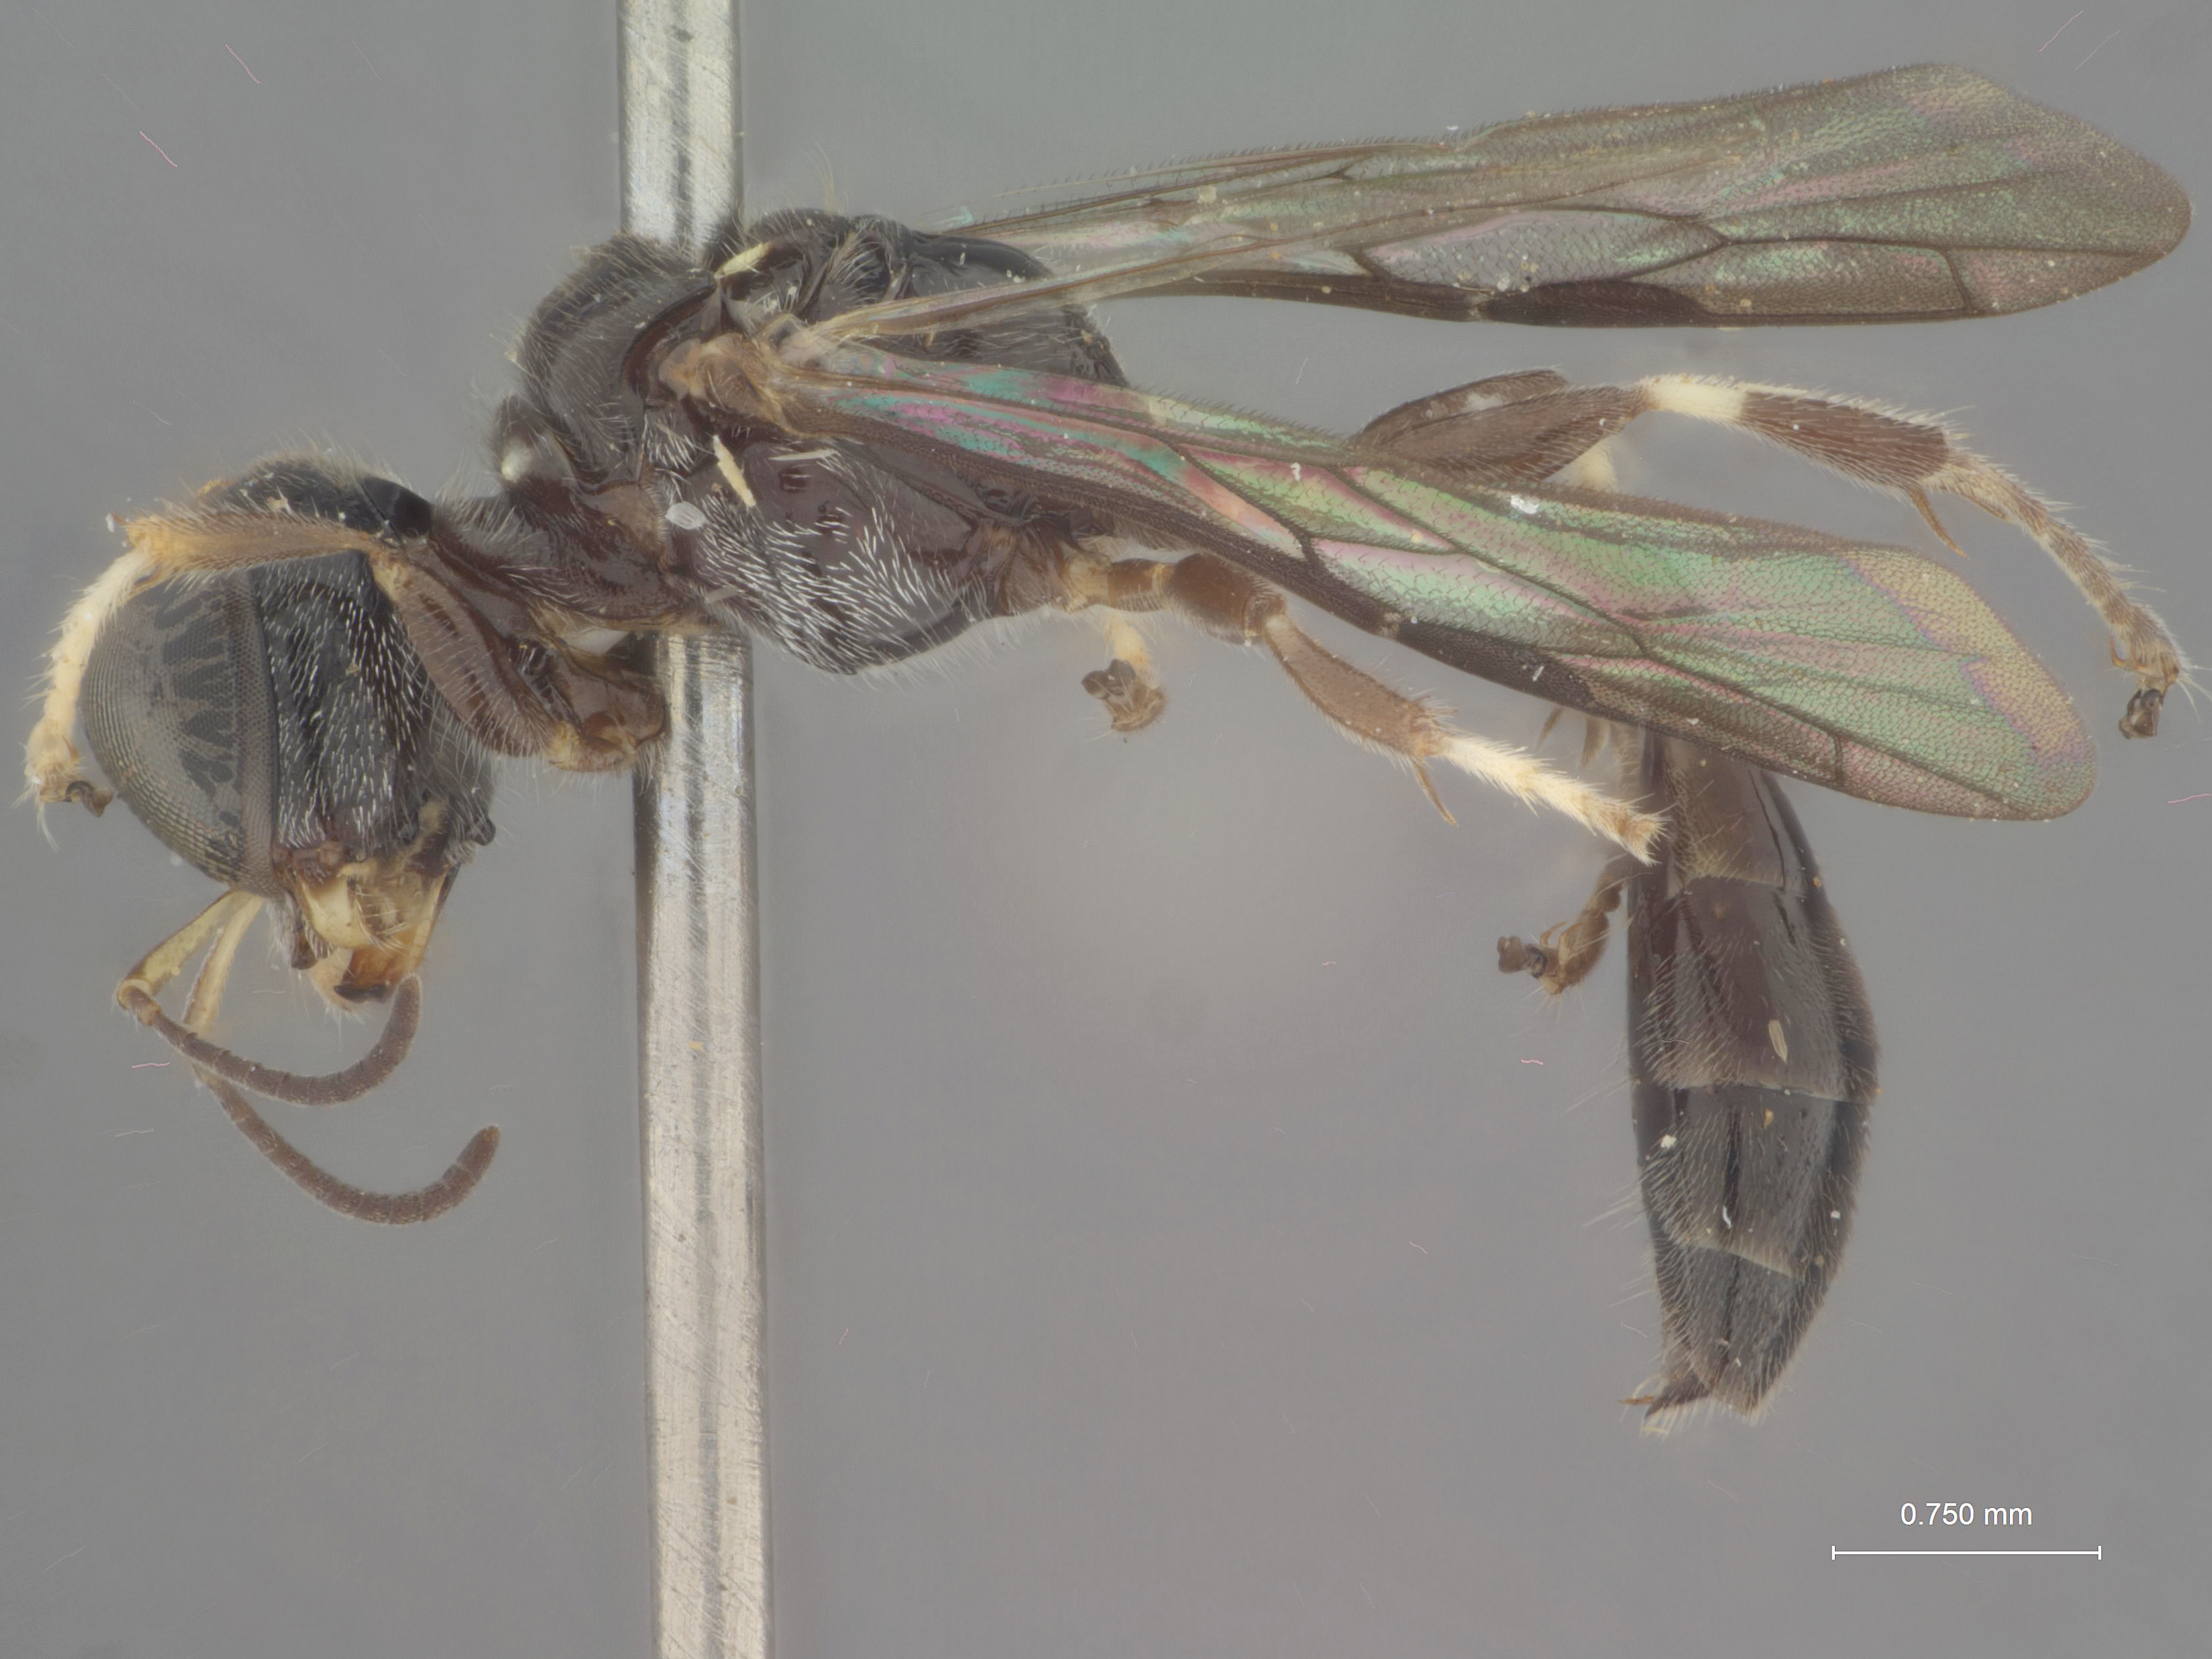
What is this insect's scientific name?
Eupliloides sinharajae
